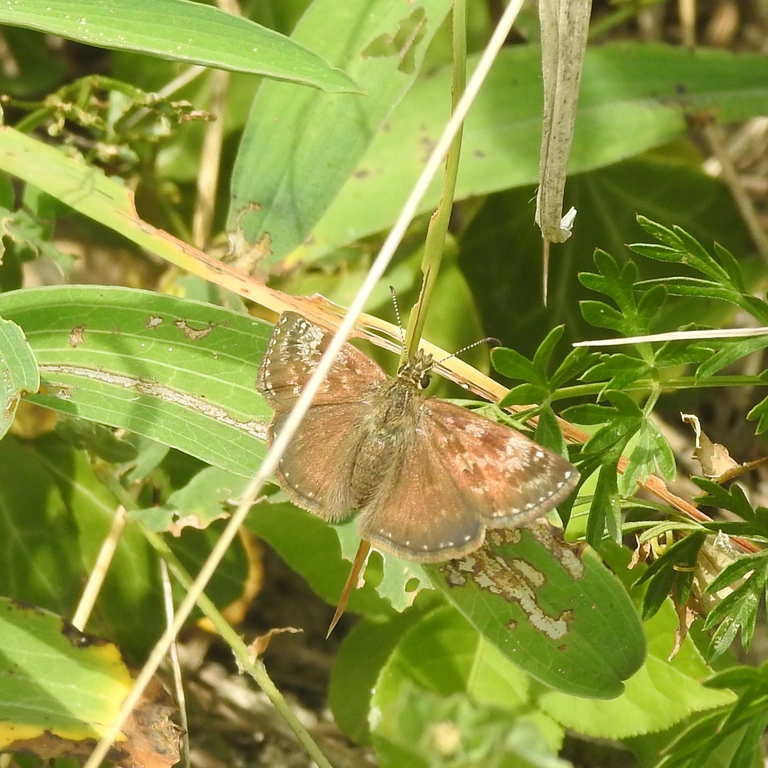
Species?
Erynnis tages
